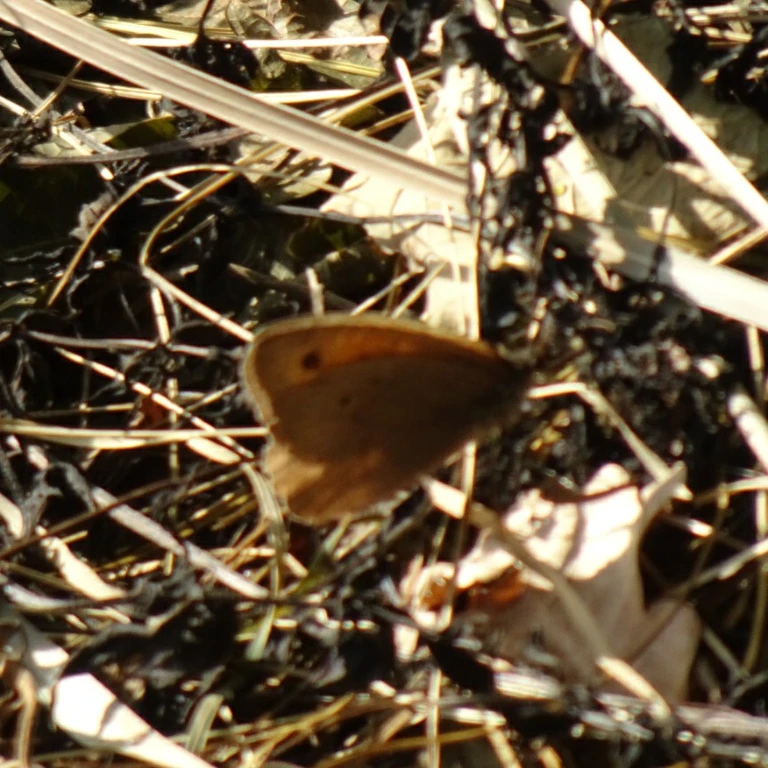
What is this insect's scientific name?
Maniola jurtina
